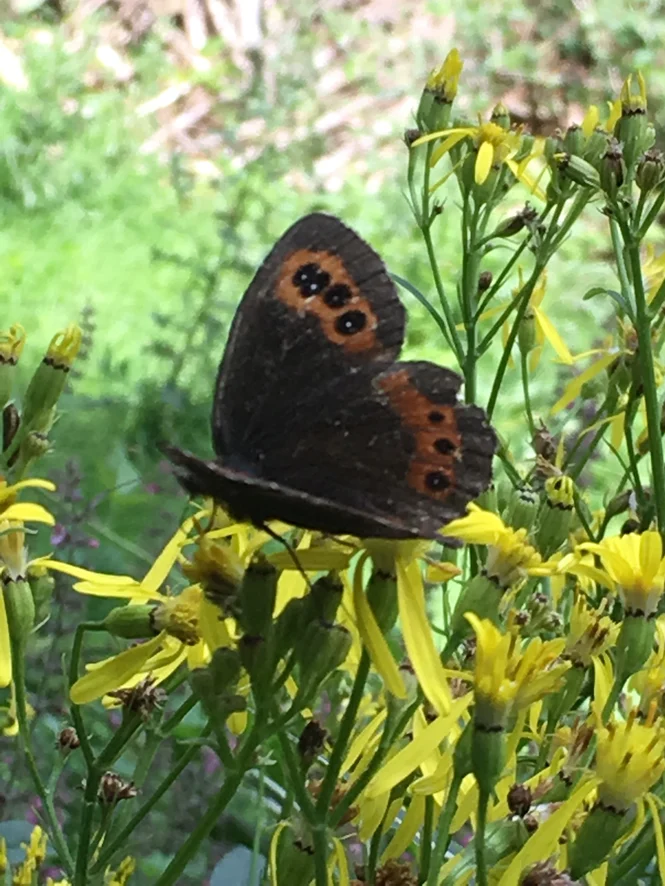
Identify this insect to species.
Erebia ligea
